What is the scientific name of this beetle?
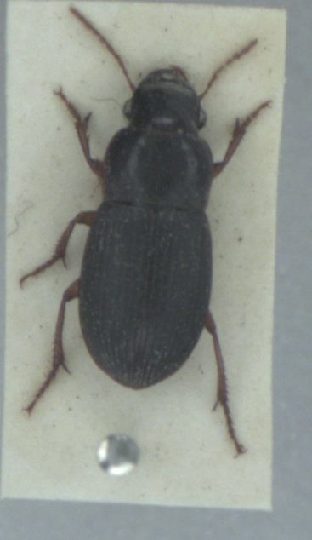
Harpalus latus
